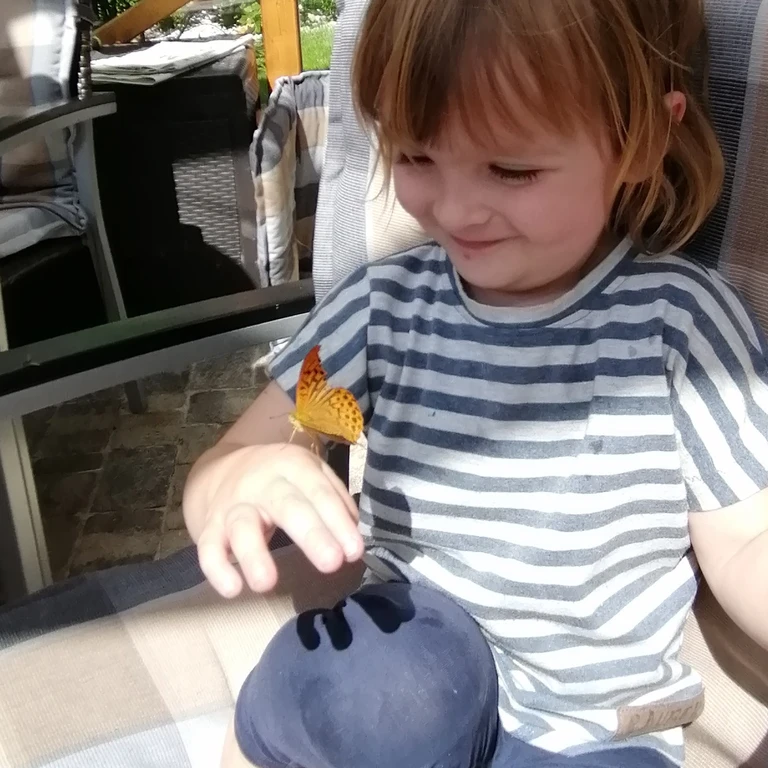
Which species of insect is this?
Argynnis paphia
